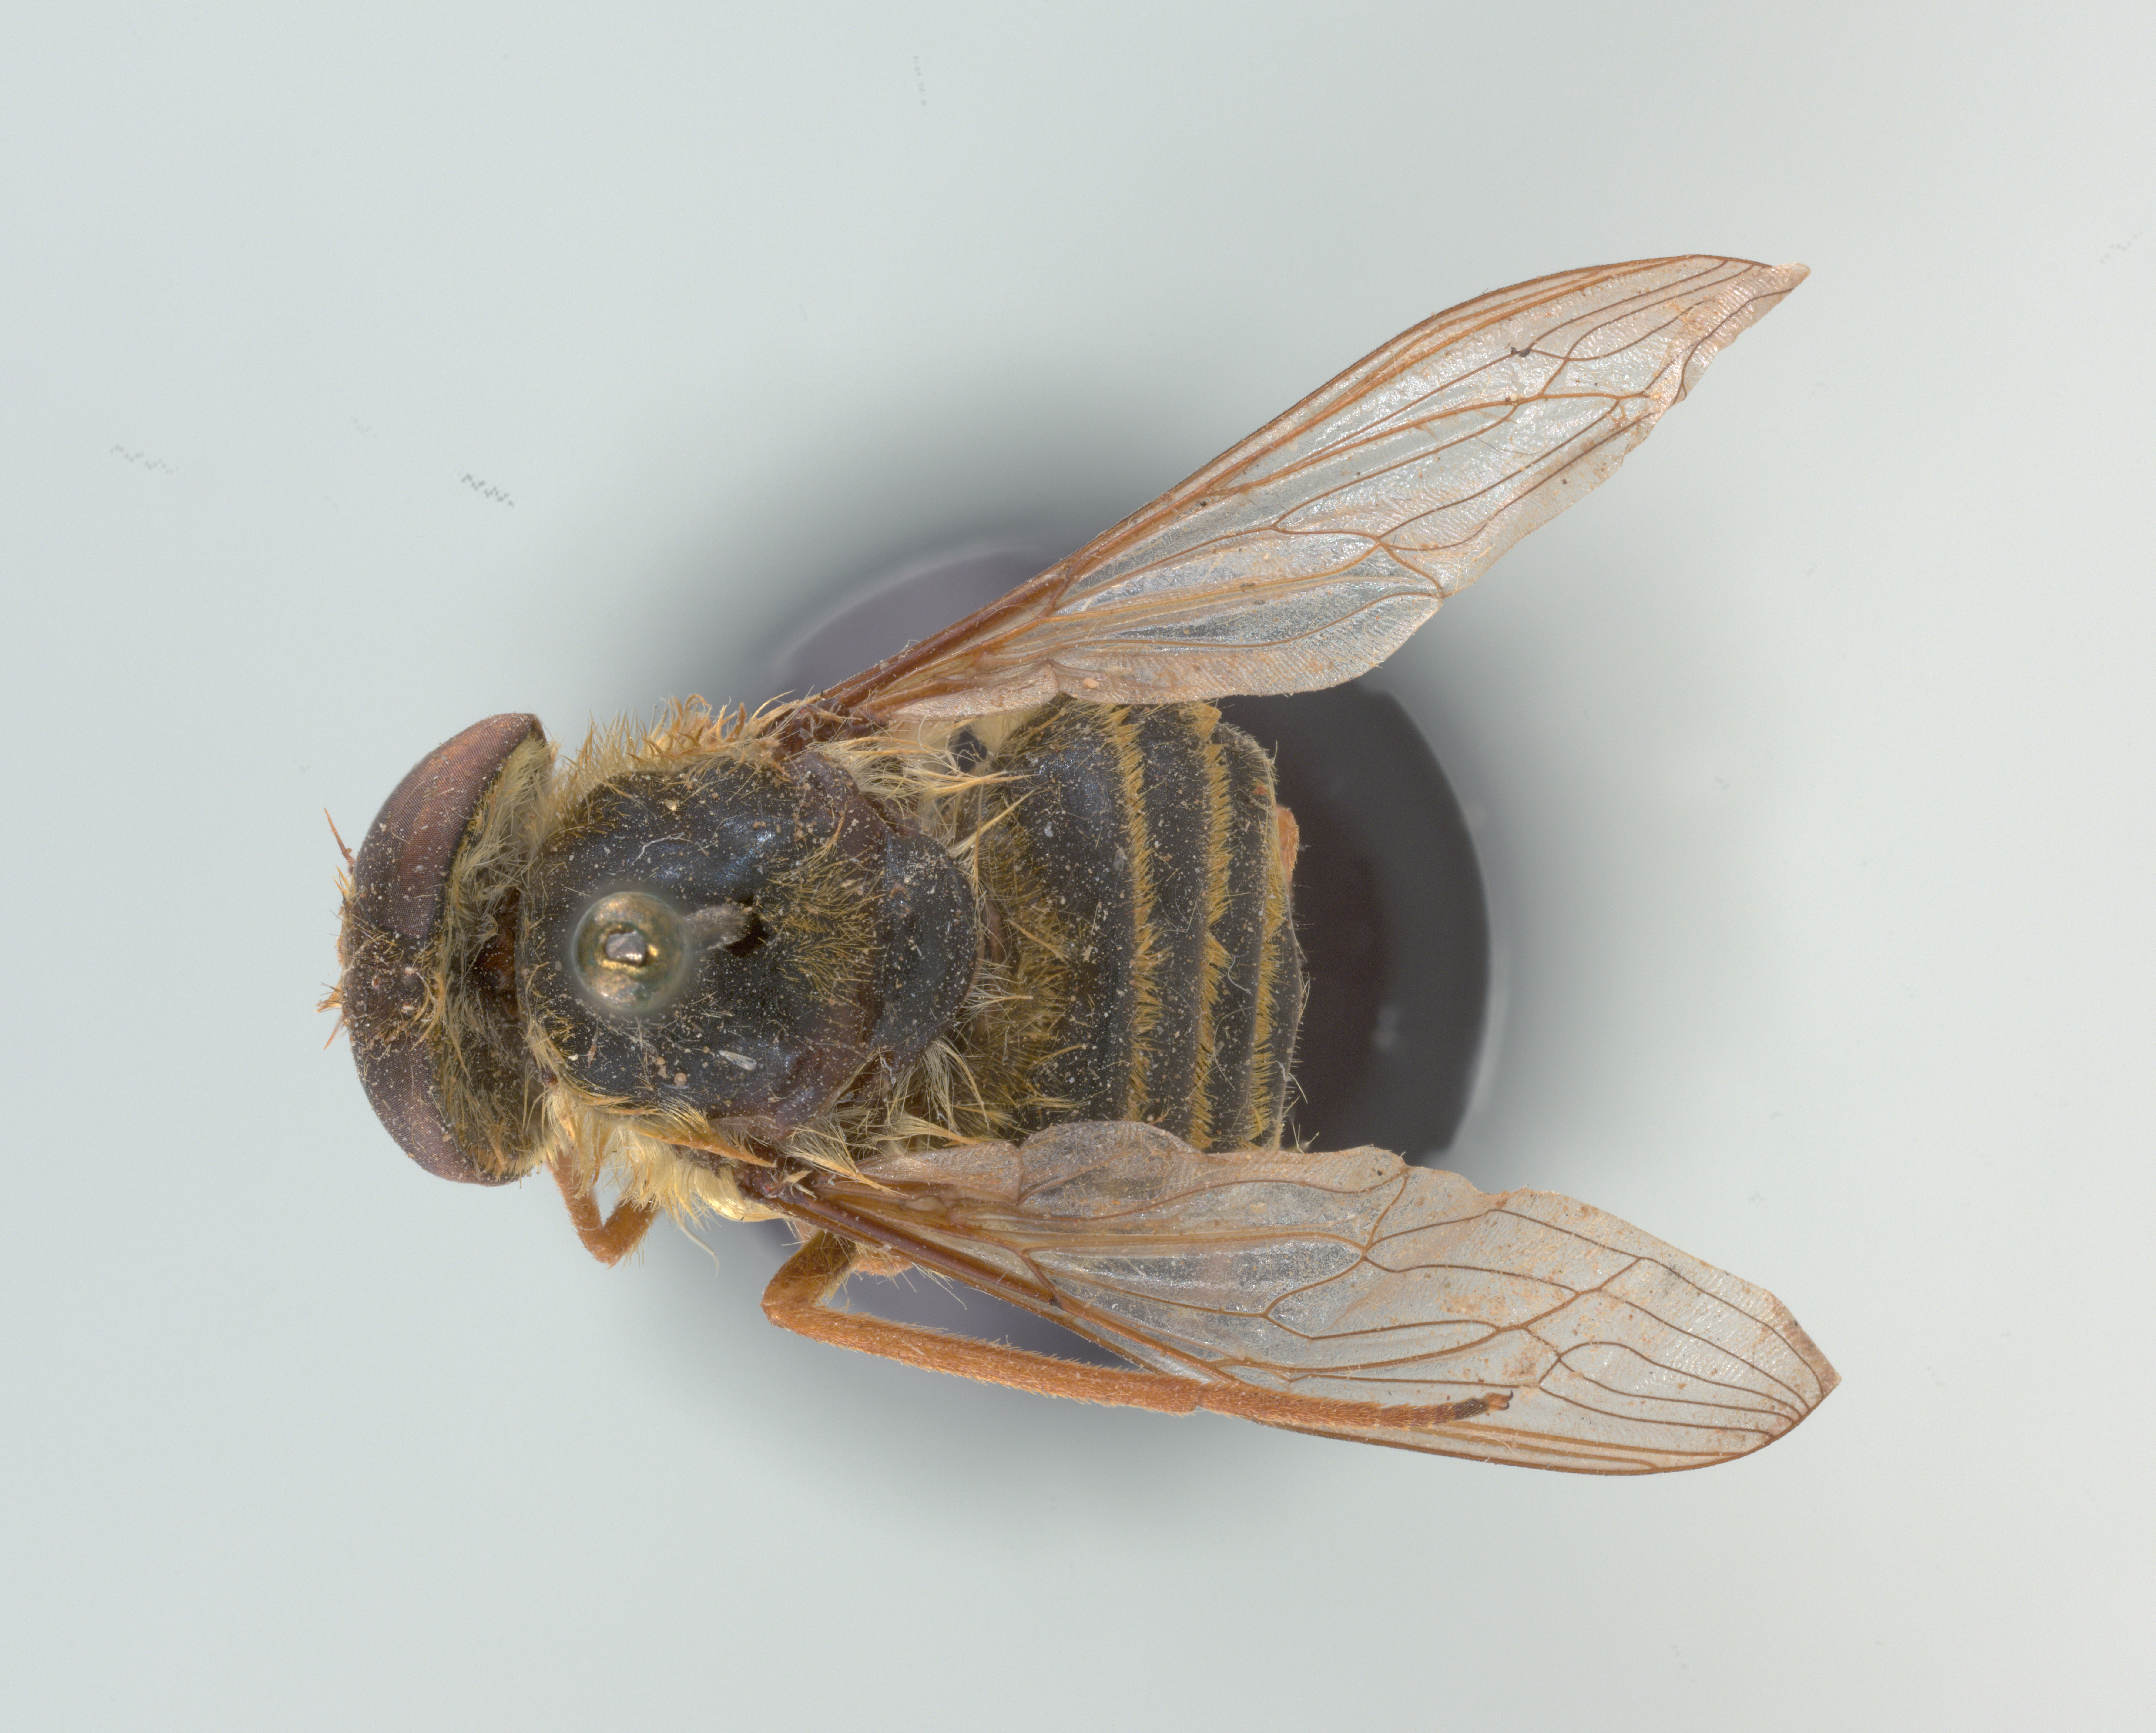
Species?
Neorhynchocephalus tauscheri
